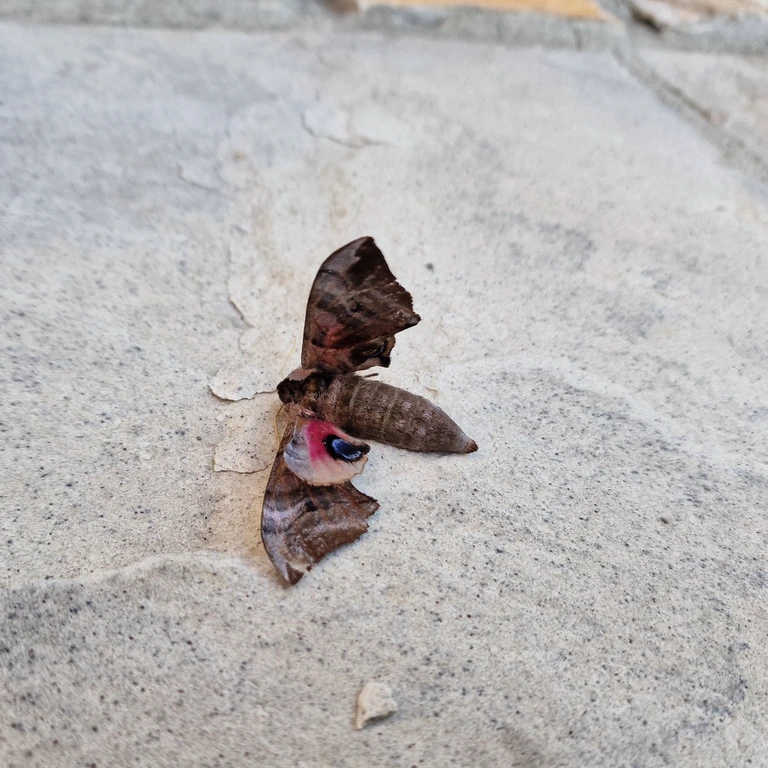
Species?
Smerinthus ocellata
